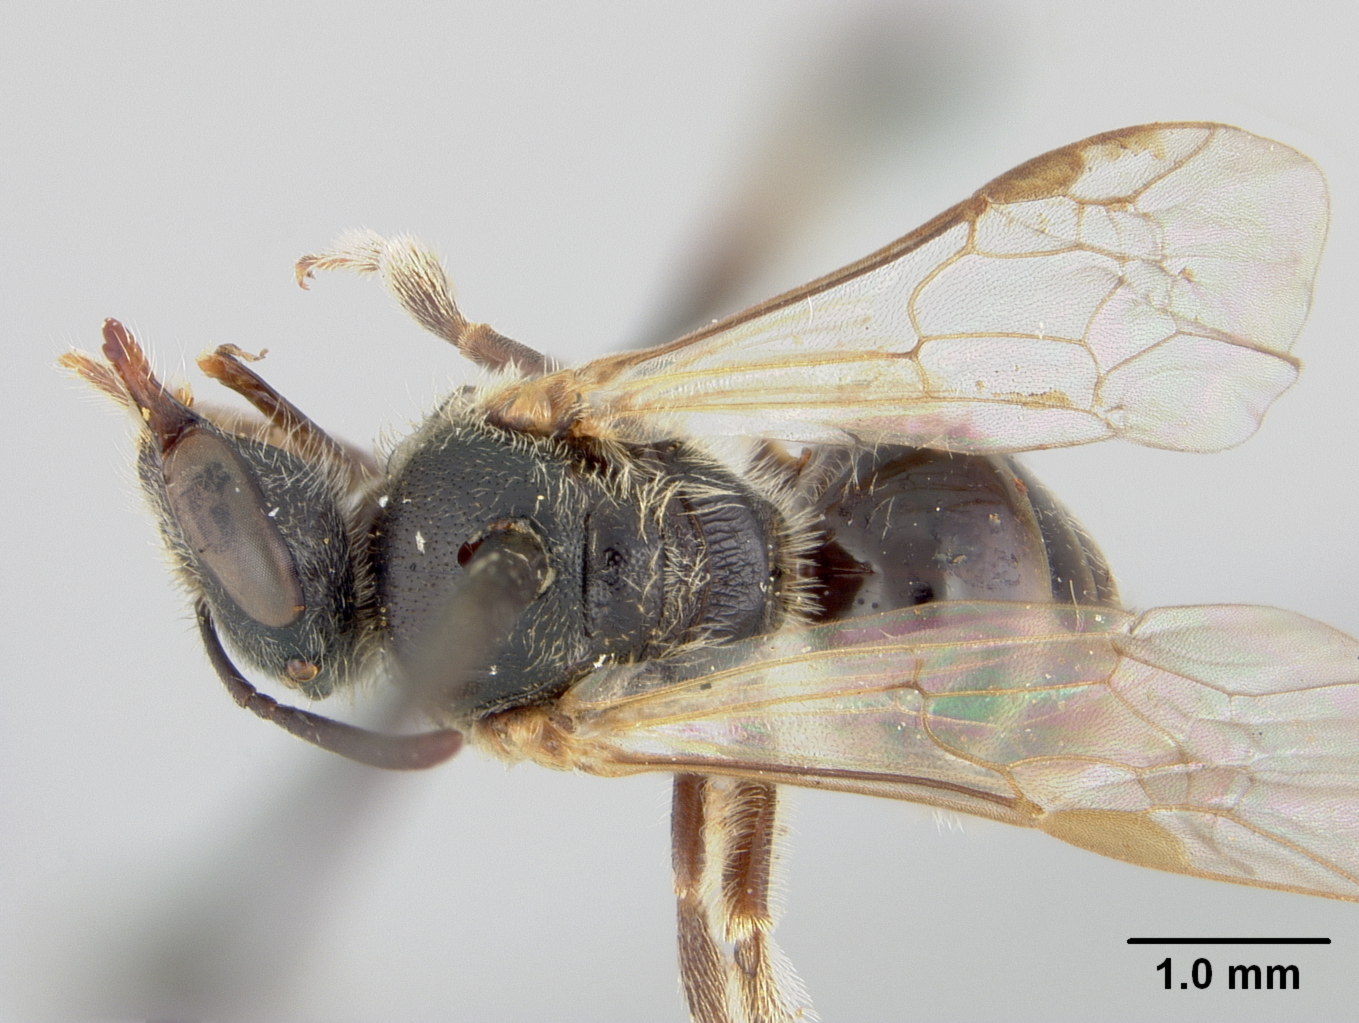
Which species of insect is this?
Halictus transpositus
